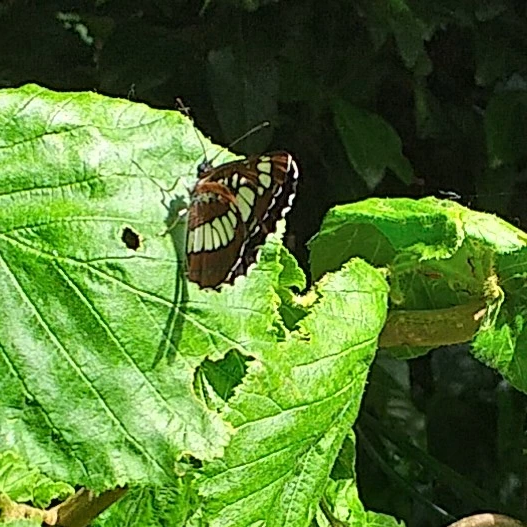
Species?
Neptis rivularis
